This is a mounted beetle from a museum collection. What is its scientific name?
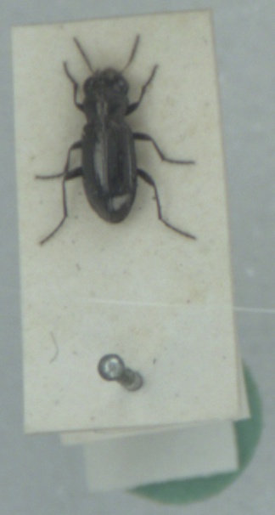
Notiophilus aquaticus
